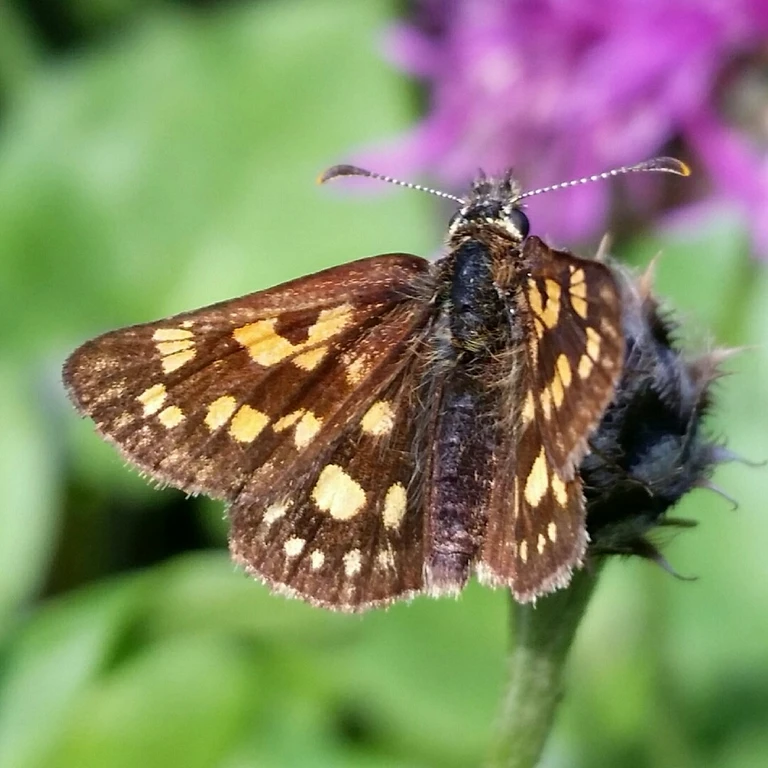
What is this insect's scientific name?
Carterocephalus palaemon
